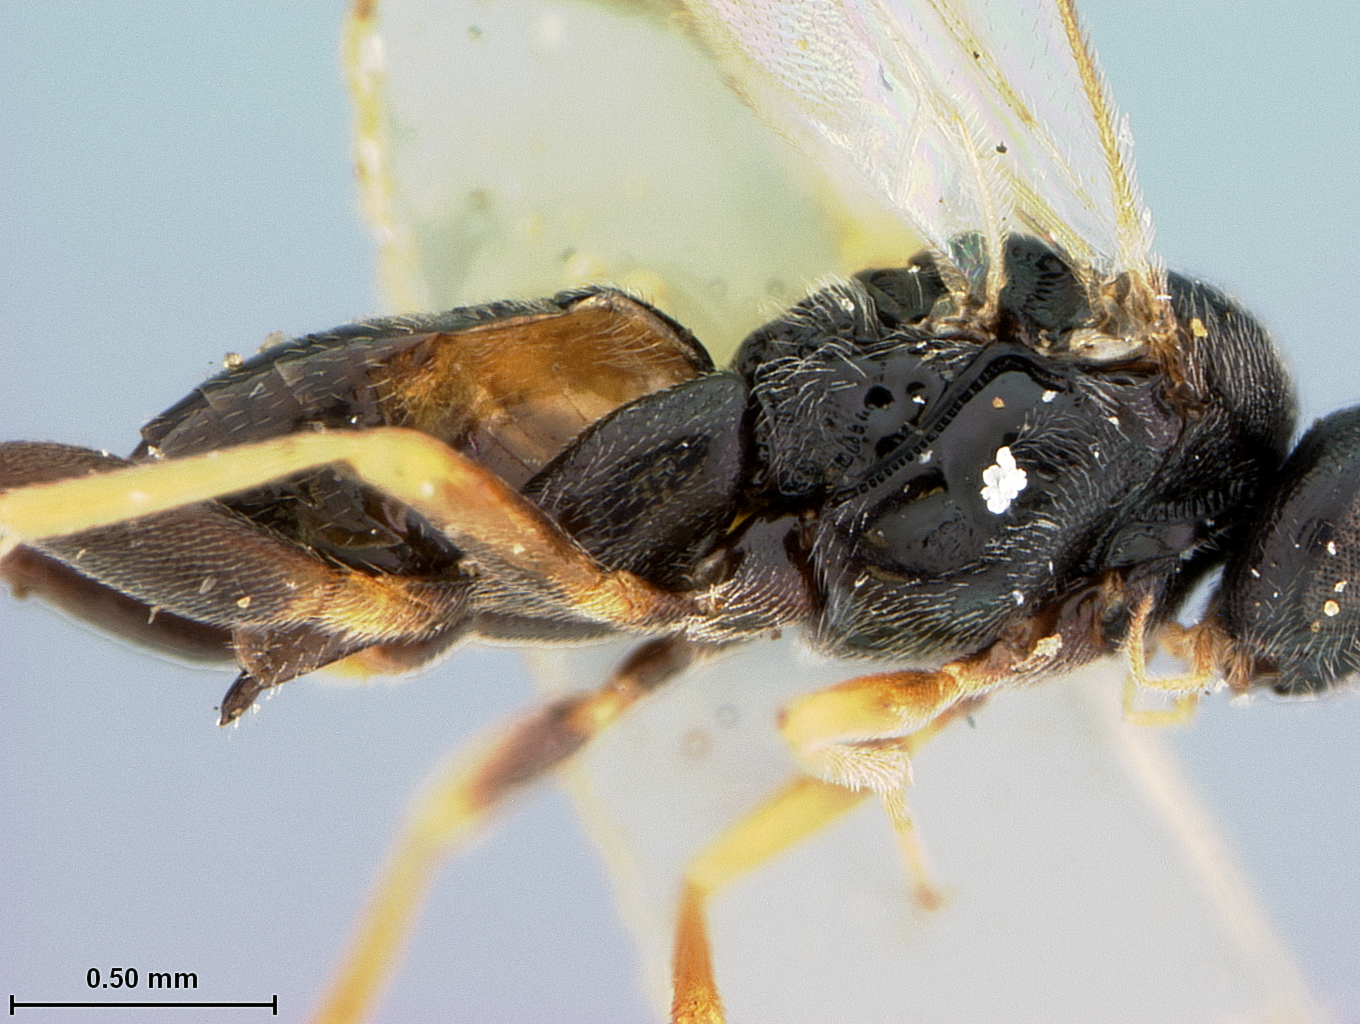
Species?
Apanteles cingiliae
